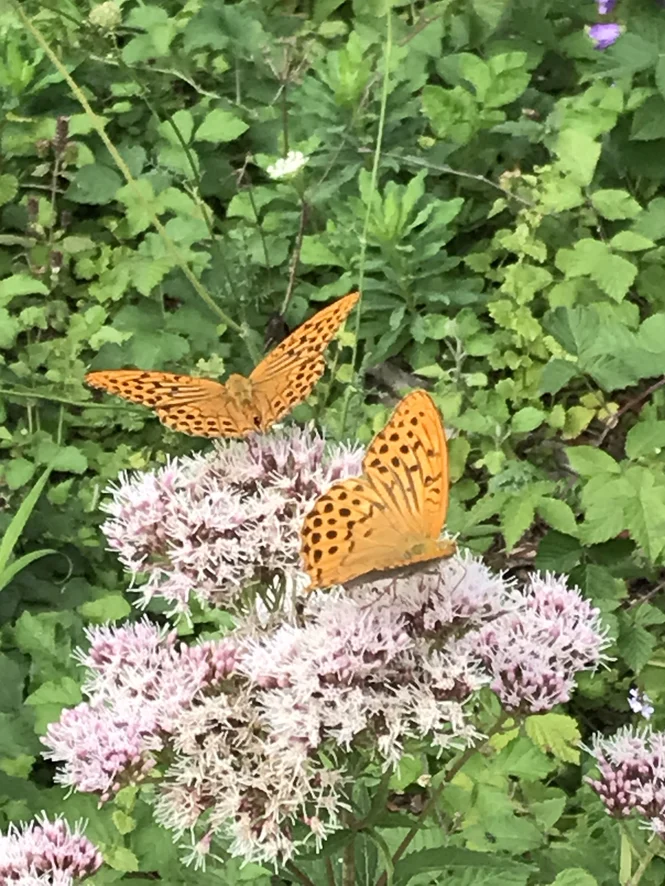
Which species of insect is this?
Argynnis paphia
